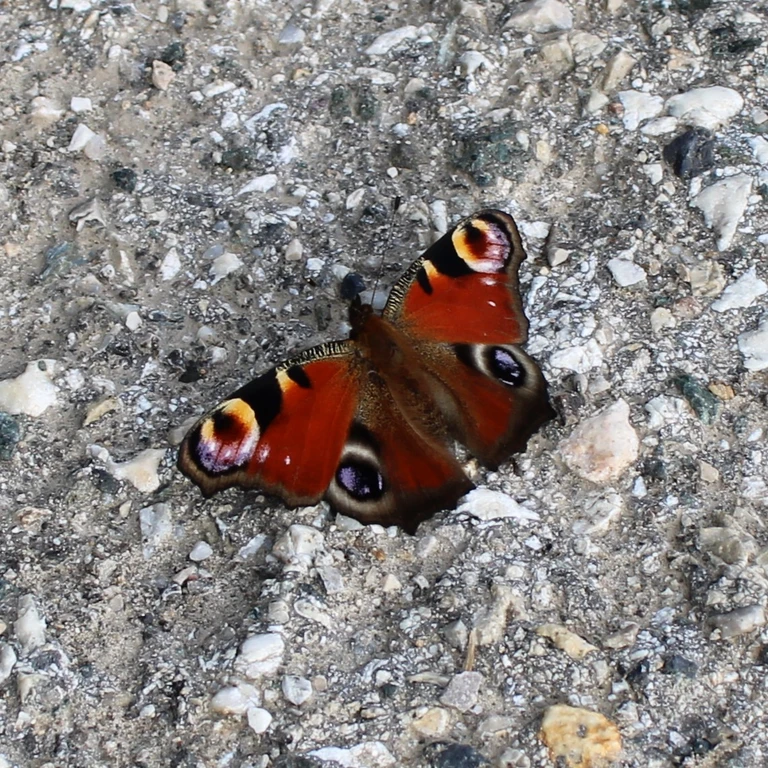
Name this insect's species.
Aglais io
